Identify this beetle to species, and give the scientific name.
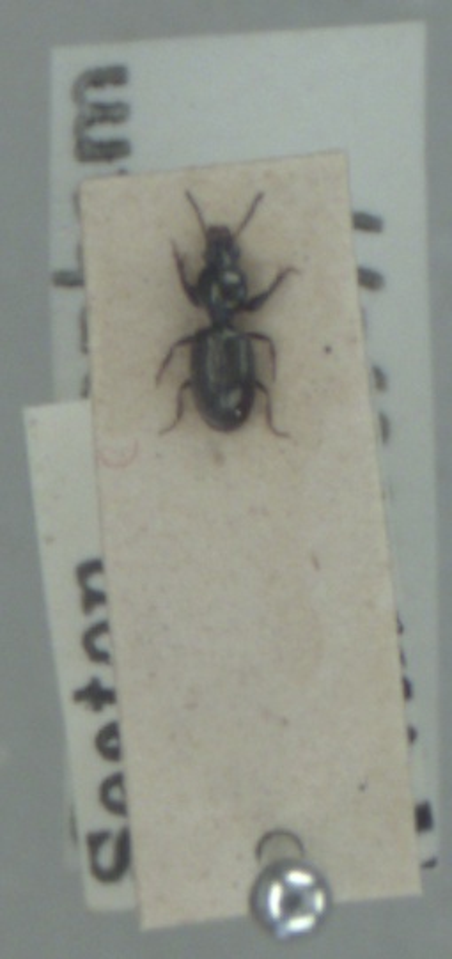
Dyschirius aeneus
